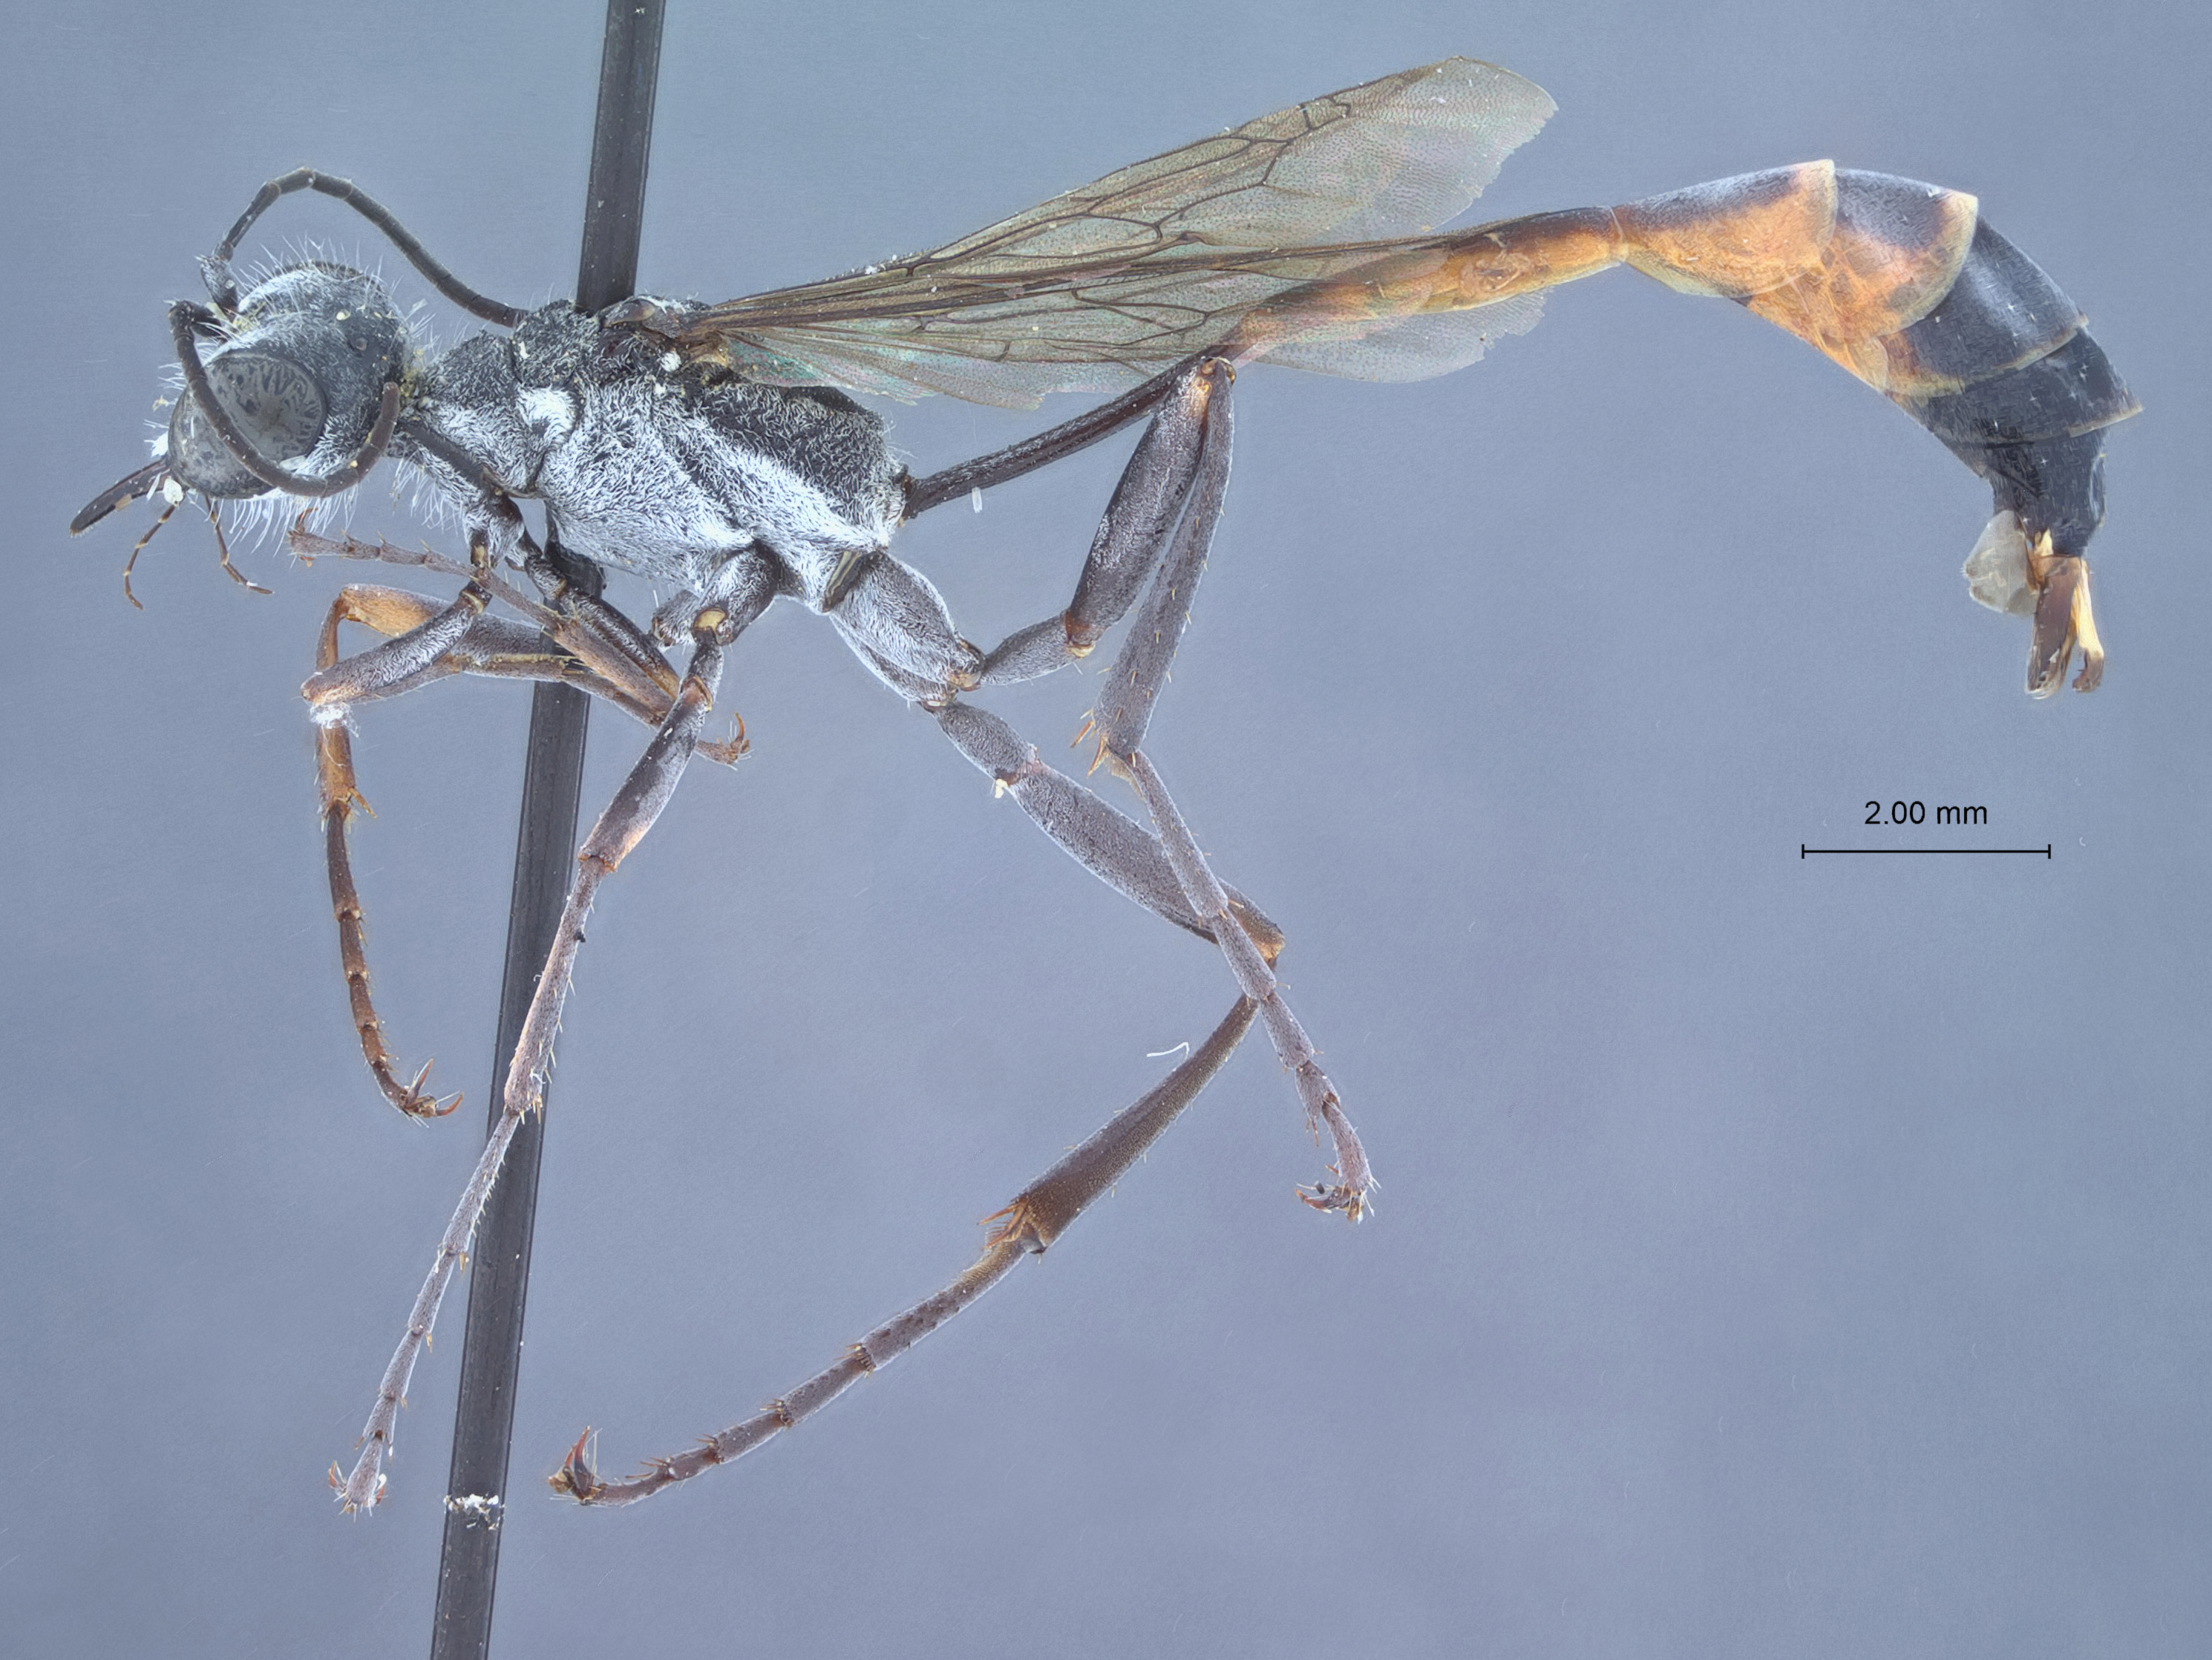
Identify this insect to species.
Ammophila unita
